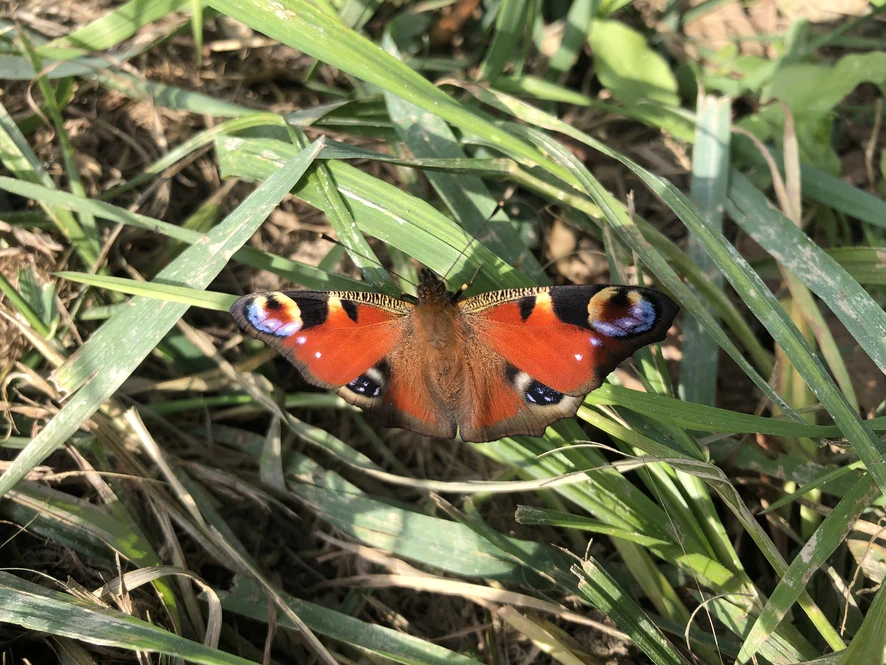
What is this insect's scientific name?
Aglais io
